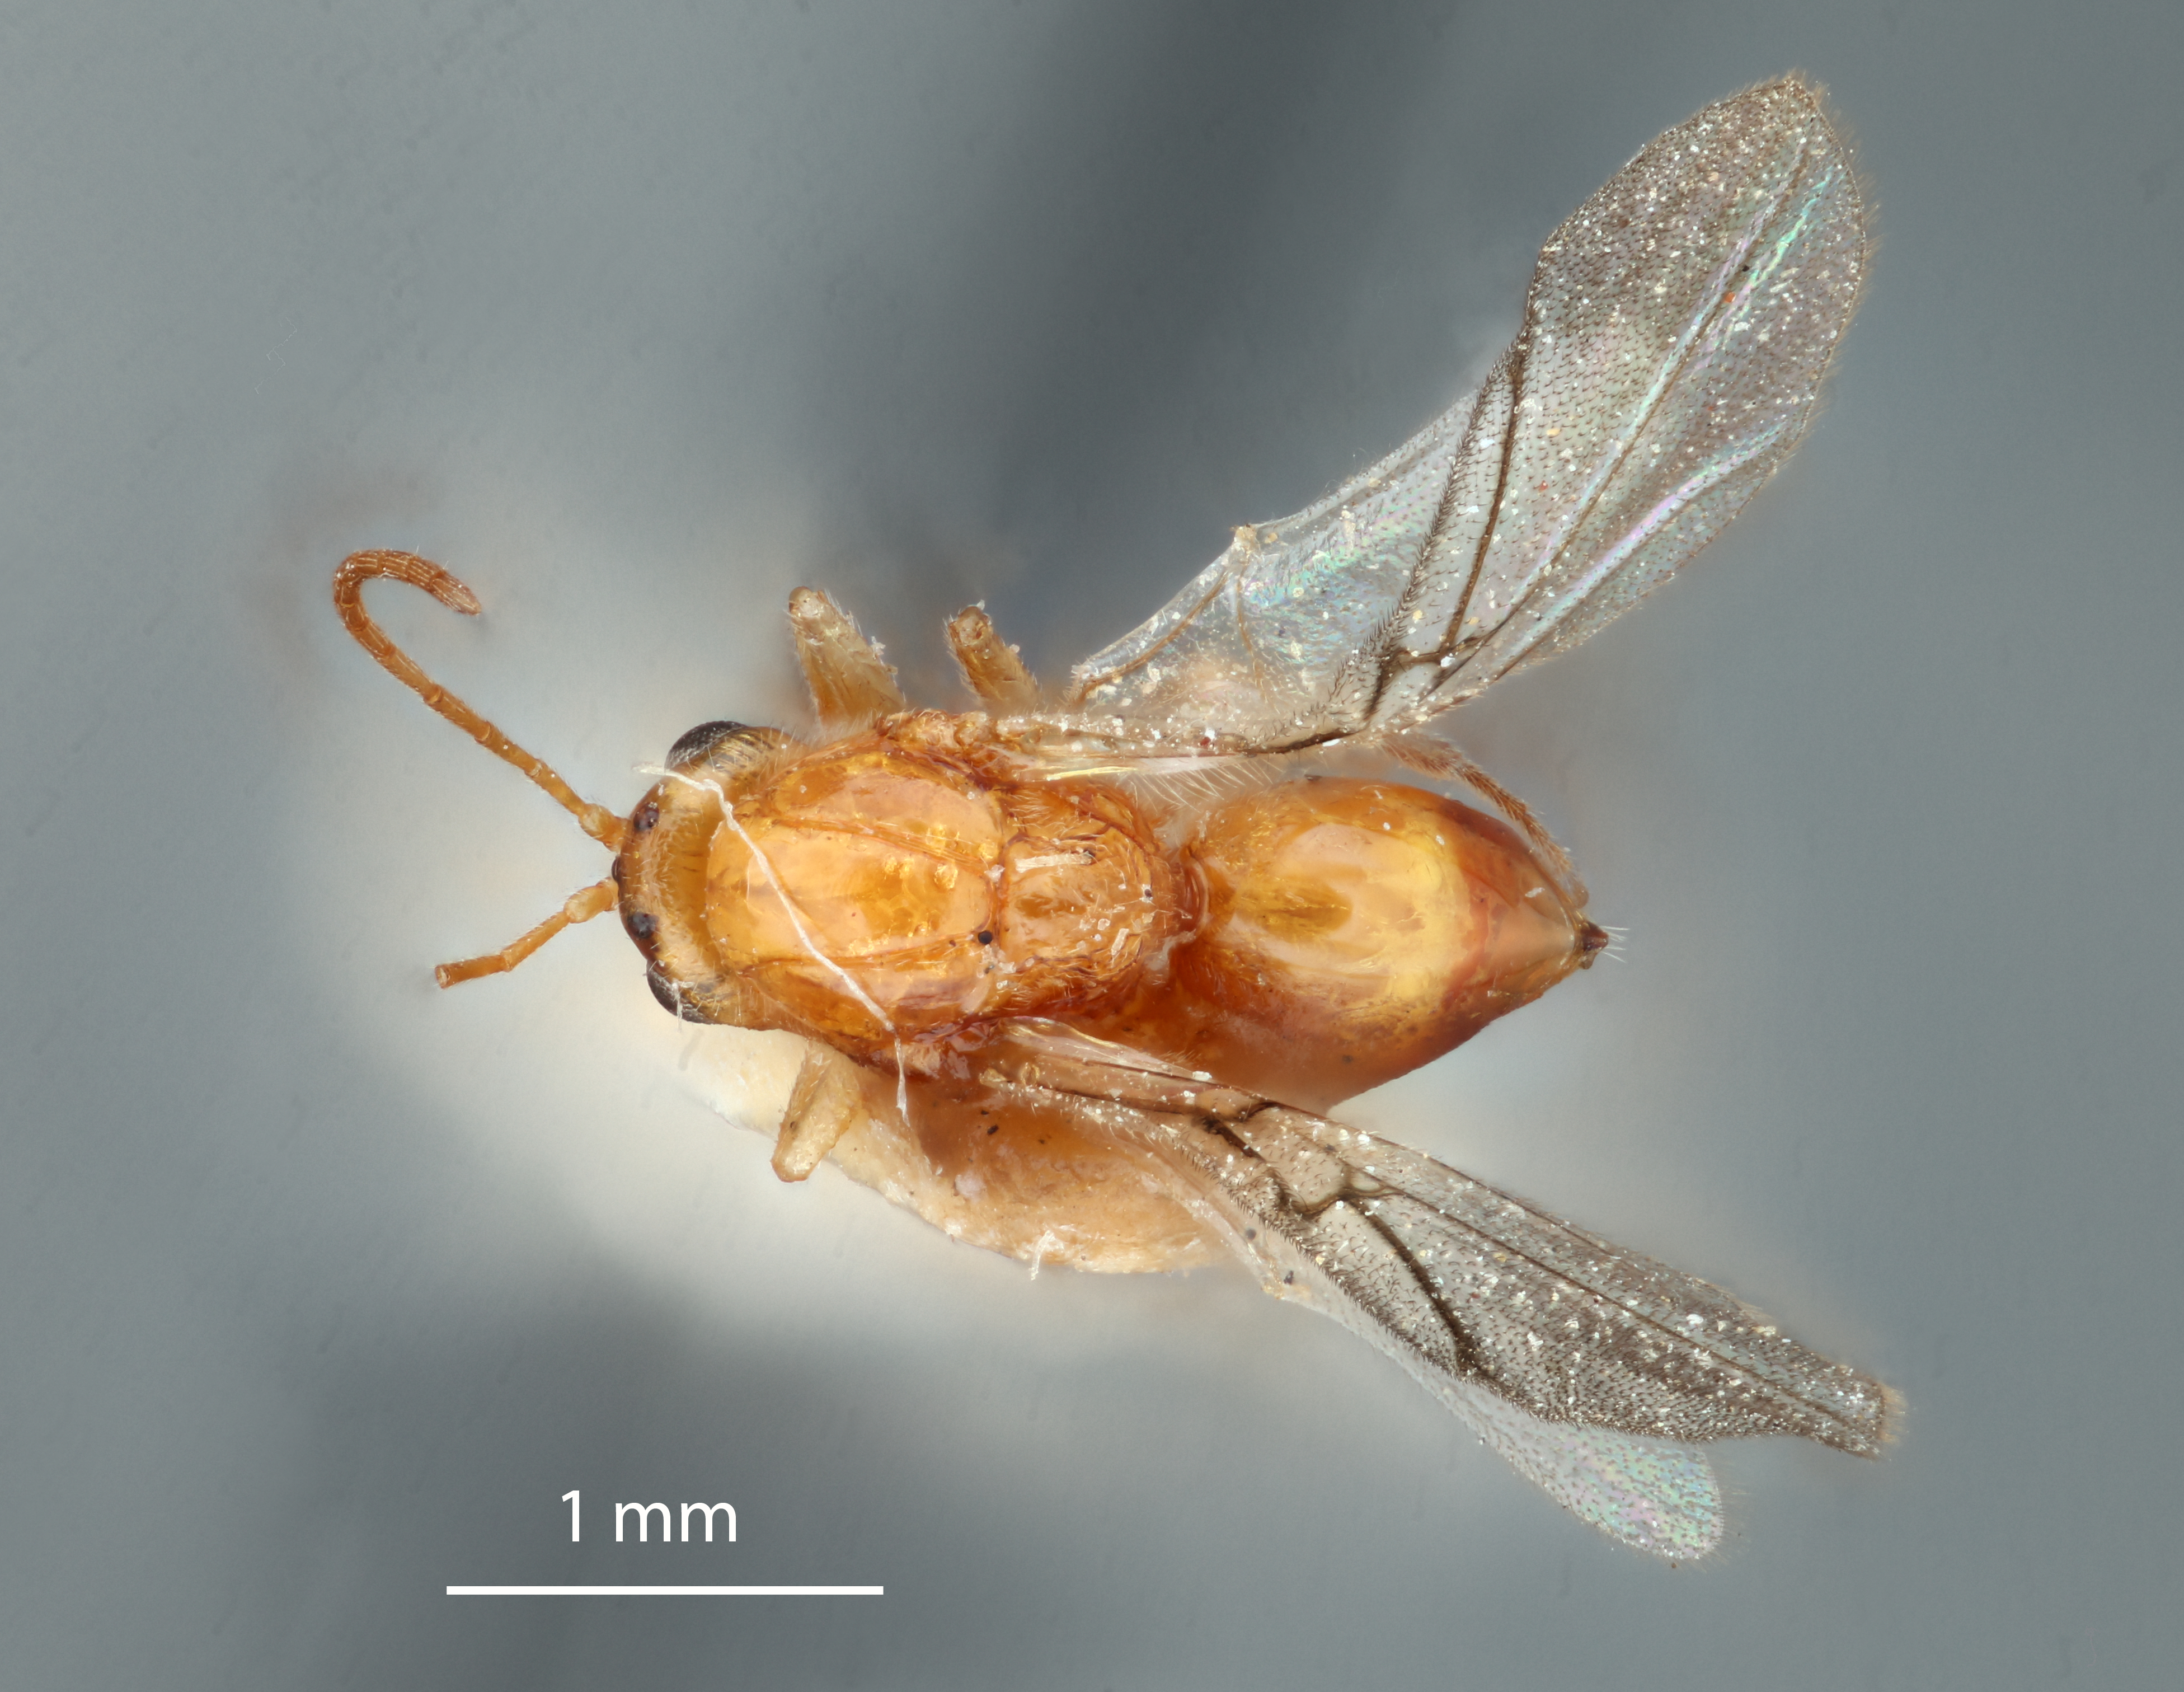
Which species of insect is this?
Diplolepis sessilis
